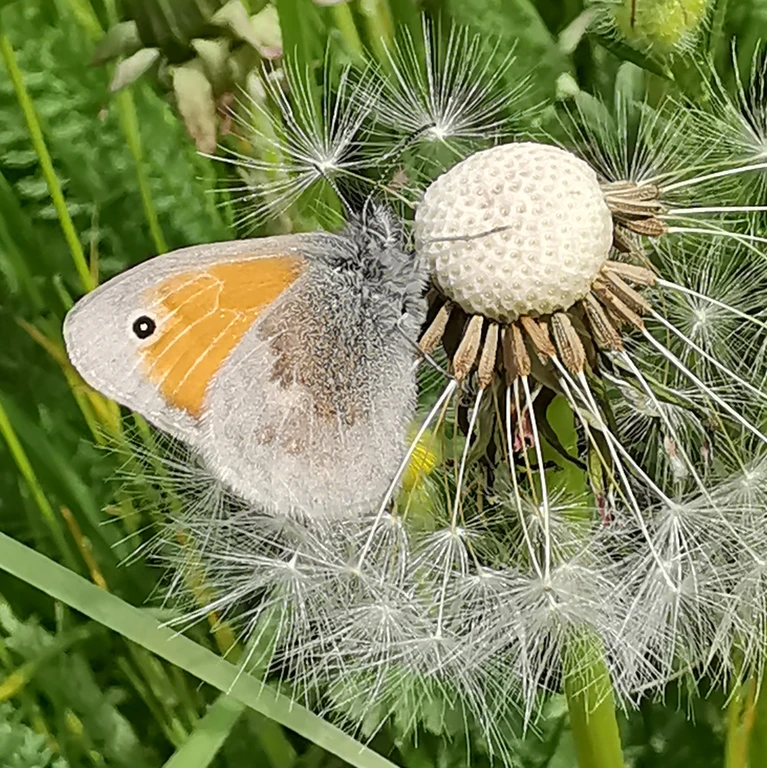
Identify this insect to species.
Coenonympha pamphilus
